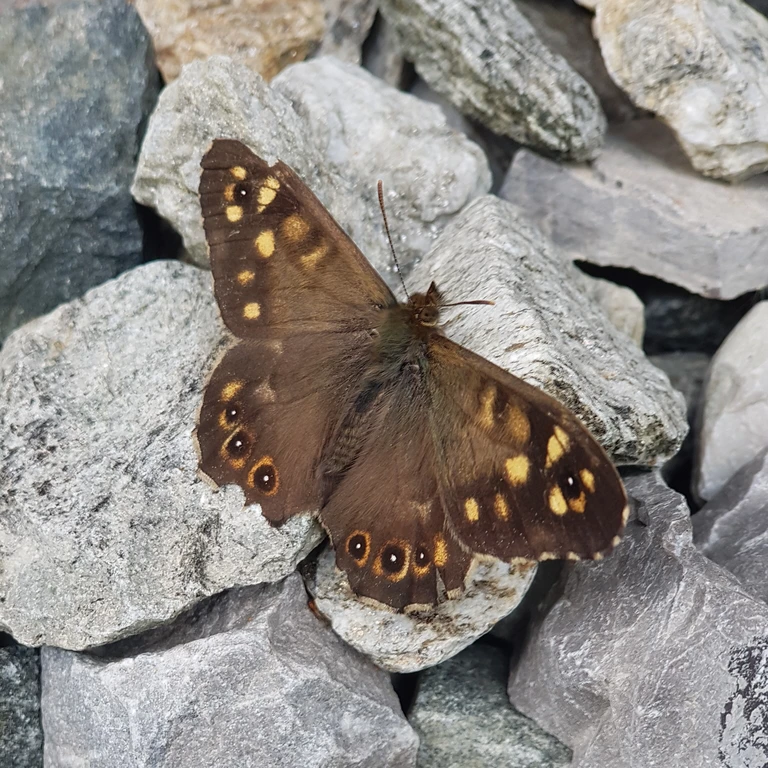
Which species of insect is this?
Pararge aegeria
